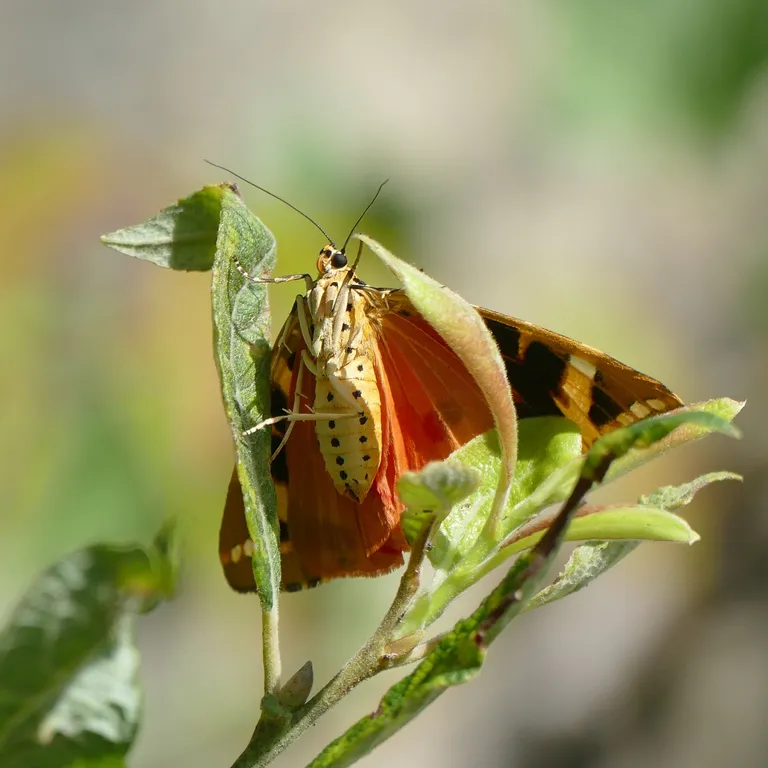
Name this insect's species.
Euplagia quadripunctaria
